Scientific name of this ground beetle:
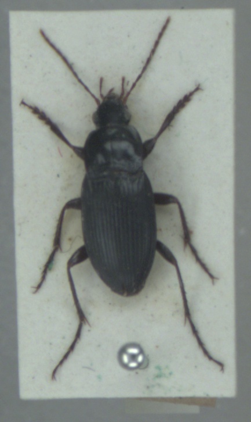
Calathus fuscipes
